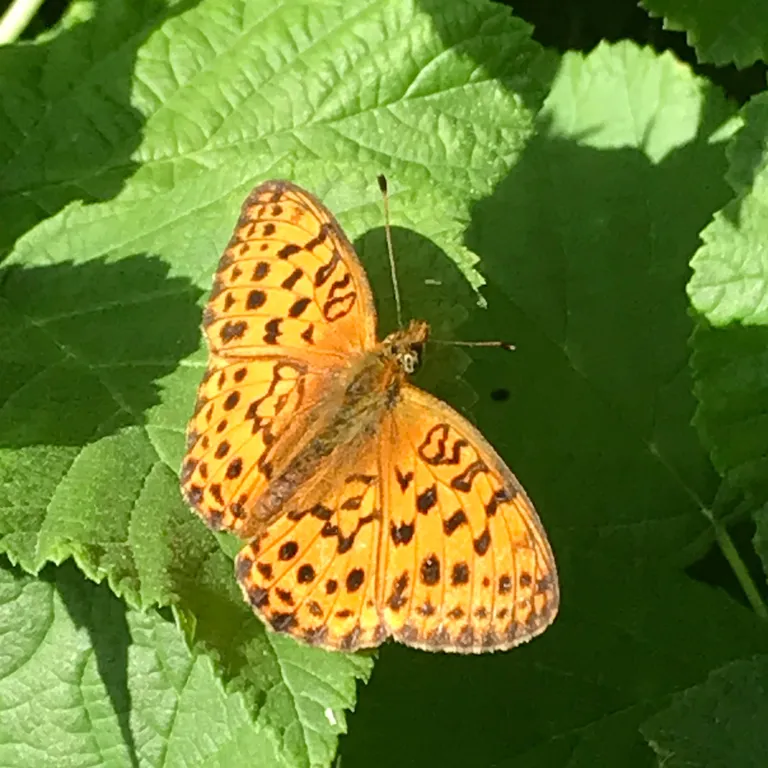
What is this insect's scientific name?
Brenthis daphne
